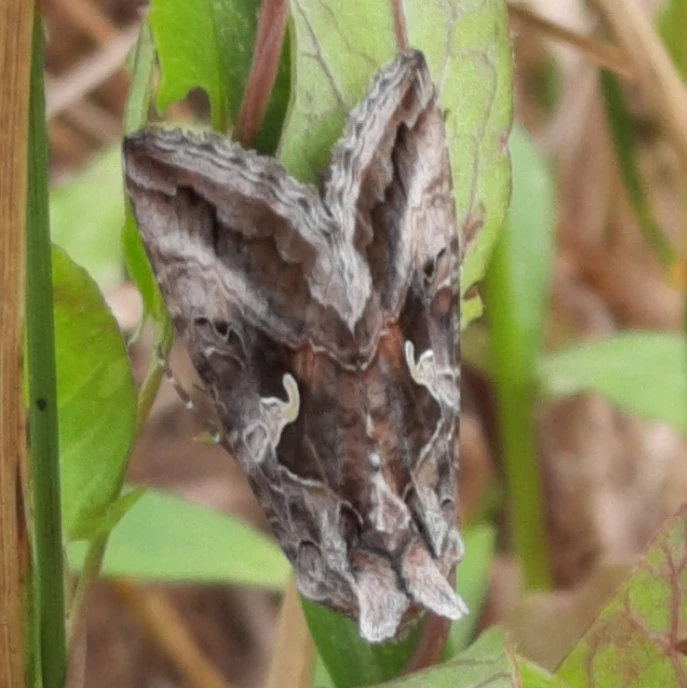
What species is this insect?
Autographa gamma
